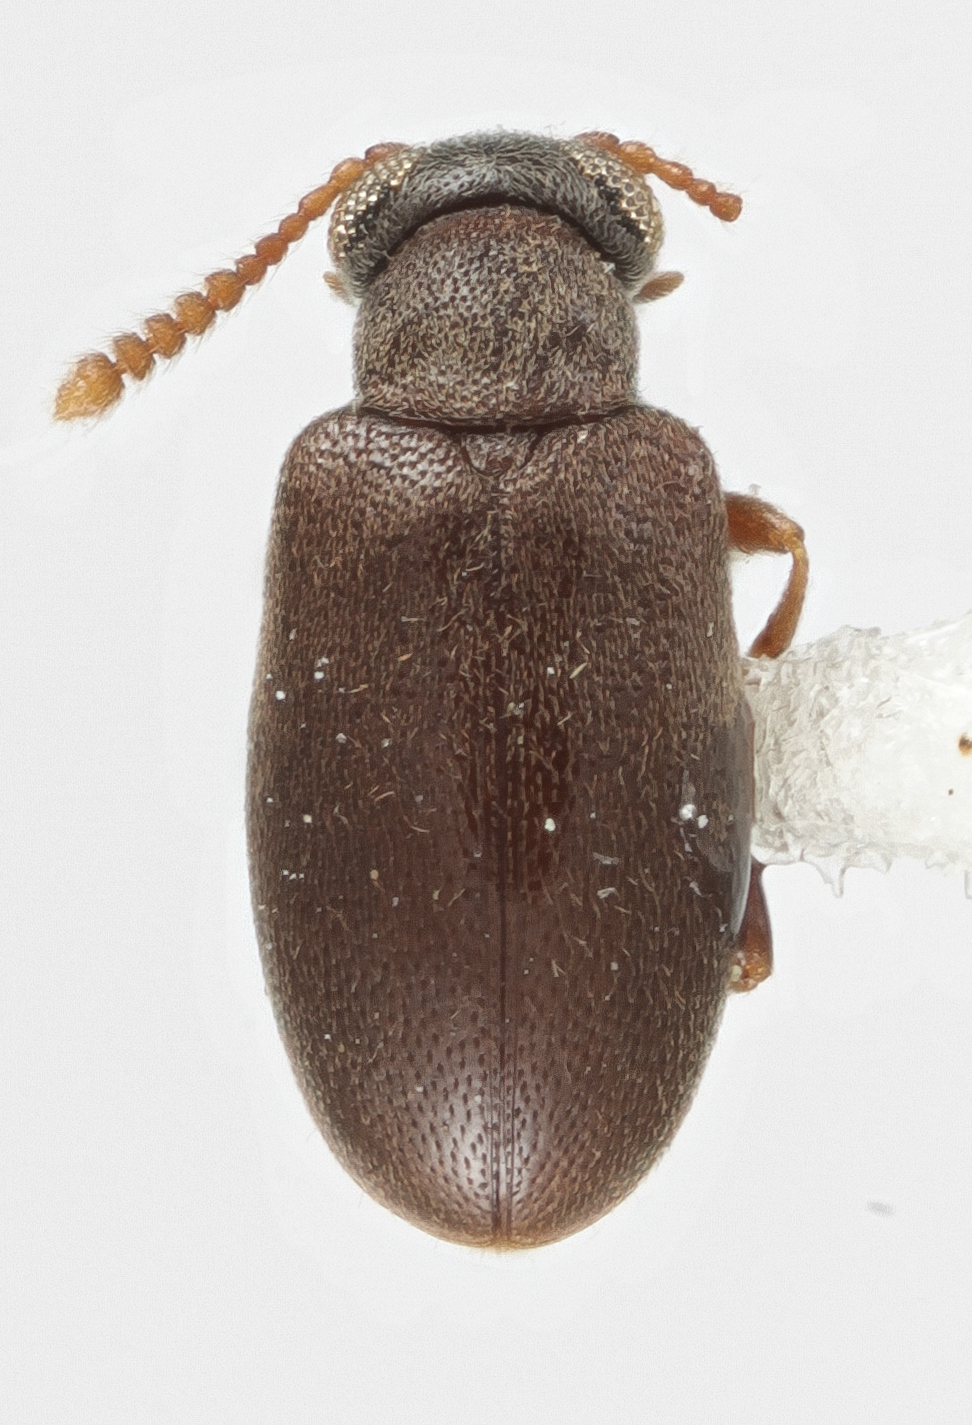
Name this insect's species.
Vanonus oklahomensis
